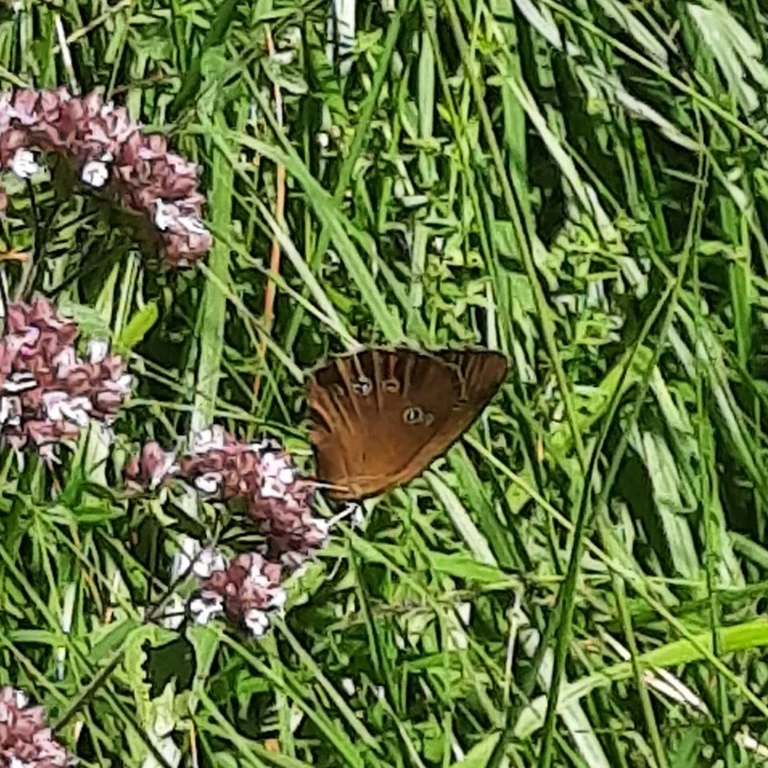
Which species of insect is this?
Aphantopus hyperantus
